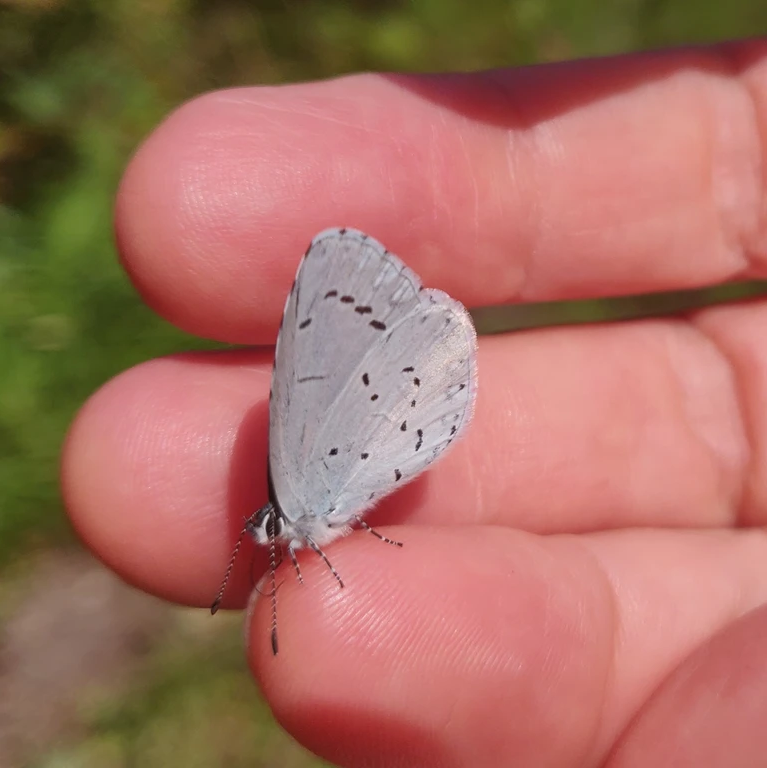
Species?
Celastrina argiolus
